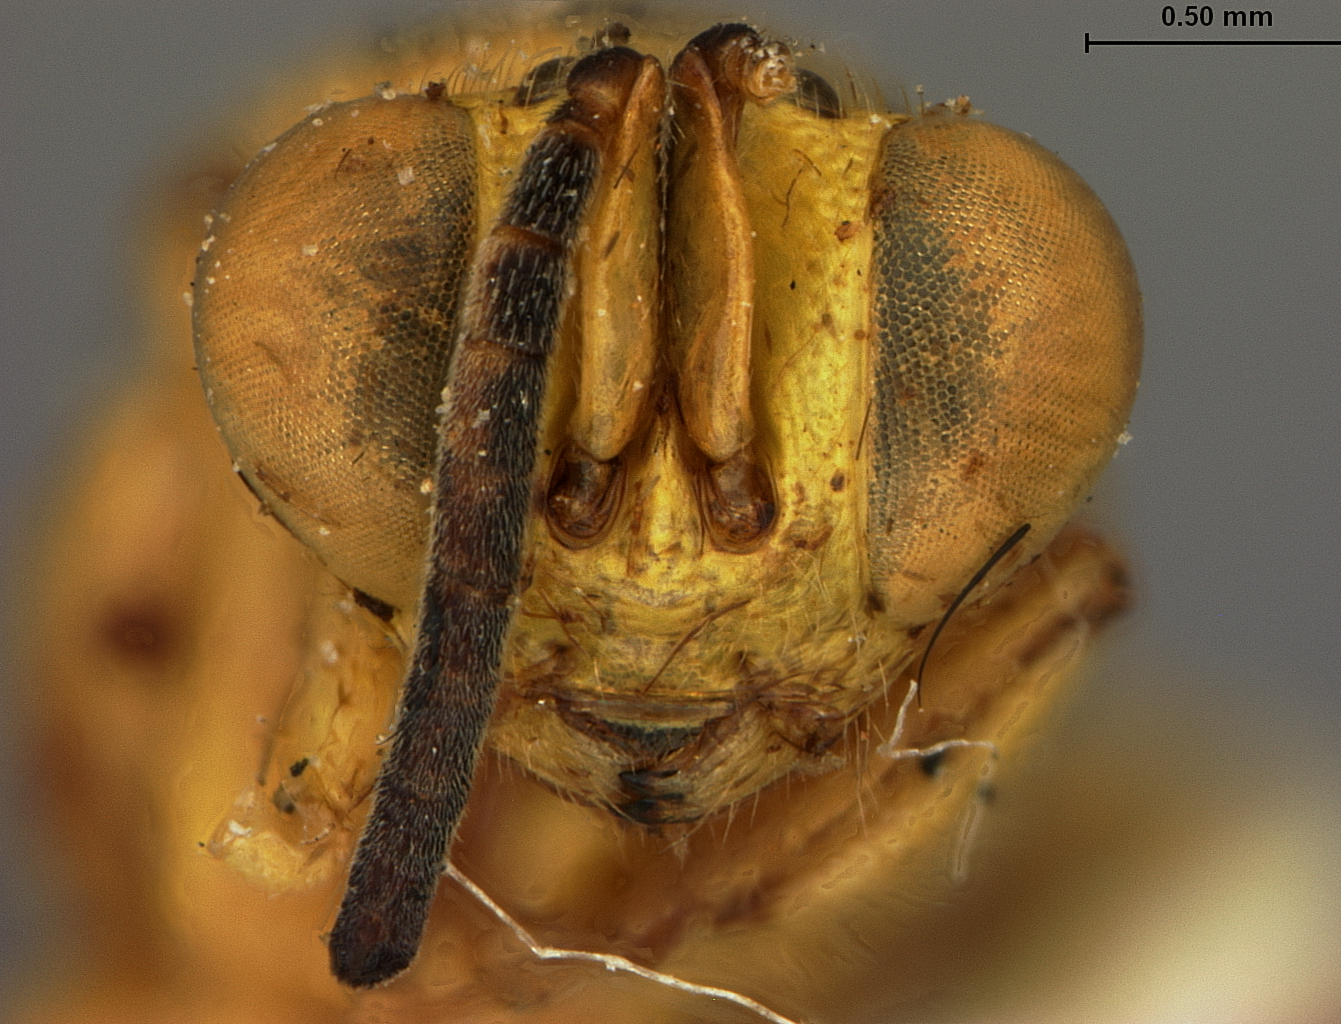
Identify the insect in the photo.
Spilochalcis paraguayensis
